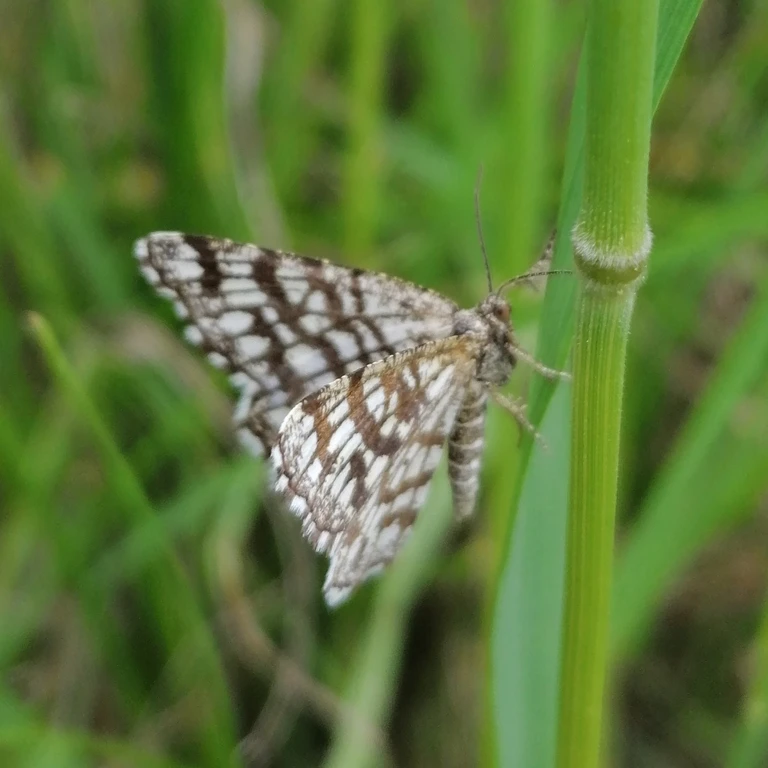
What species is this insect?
Chiasmia clathrata
